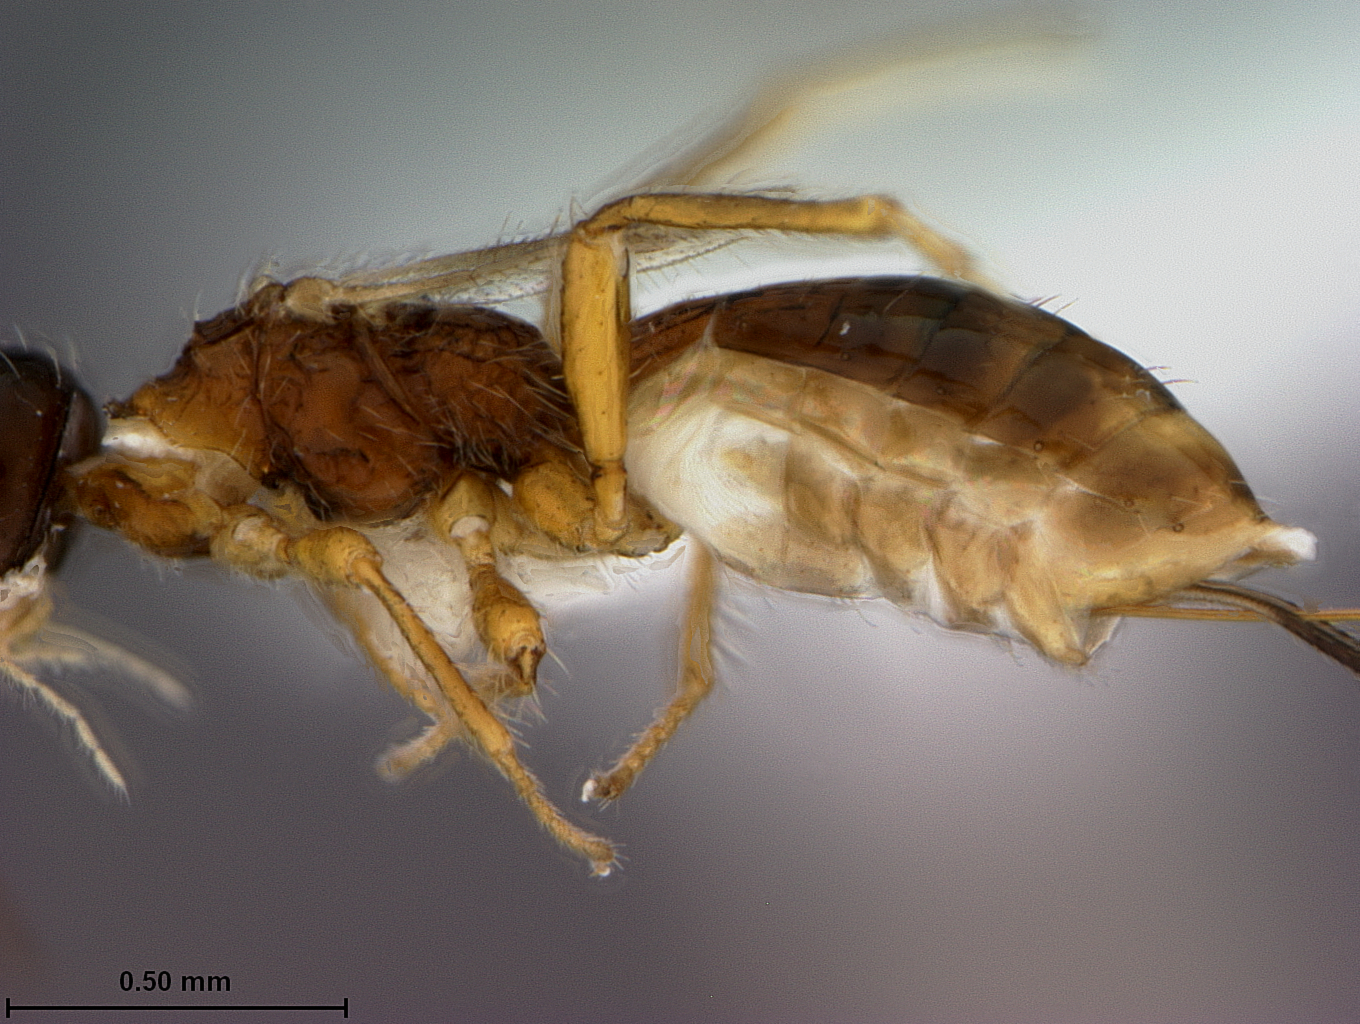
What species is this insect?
Heterospilus belokobylskiji
